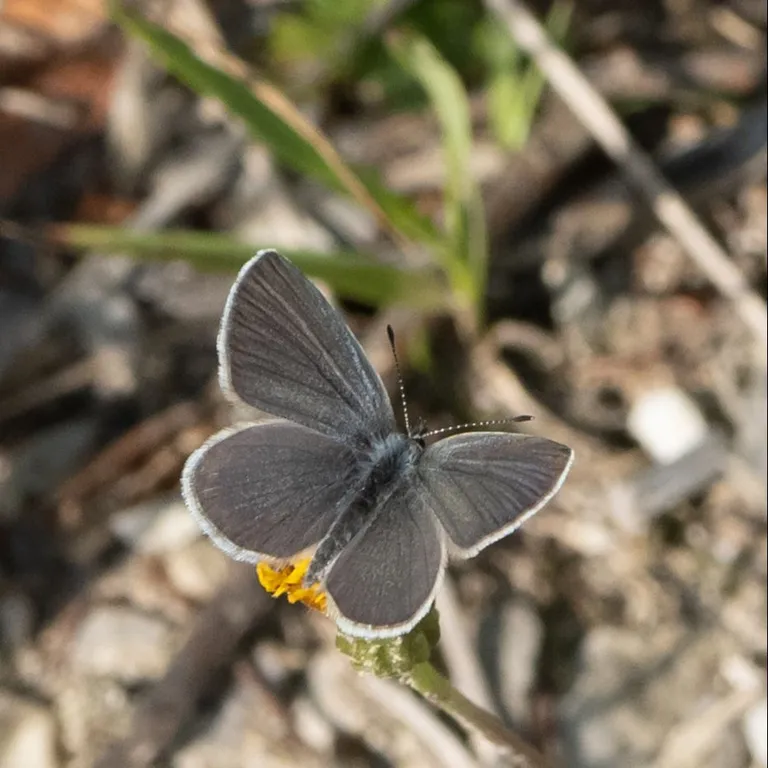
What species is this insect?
Cupido minimus
